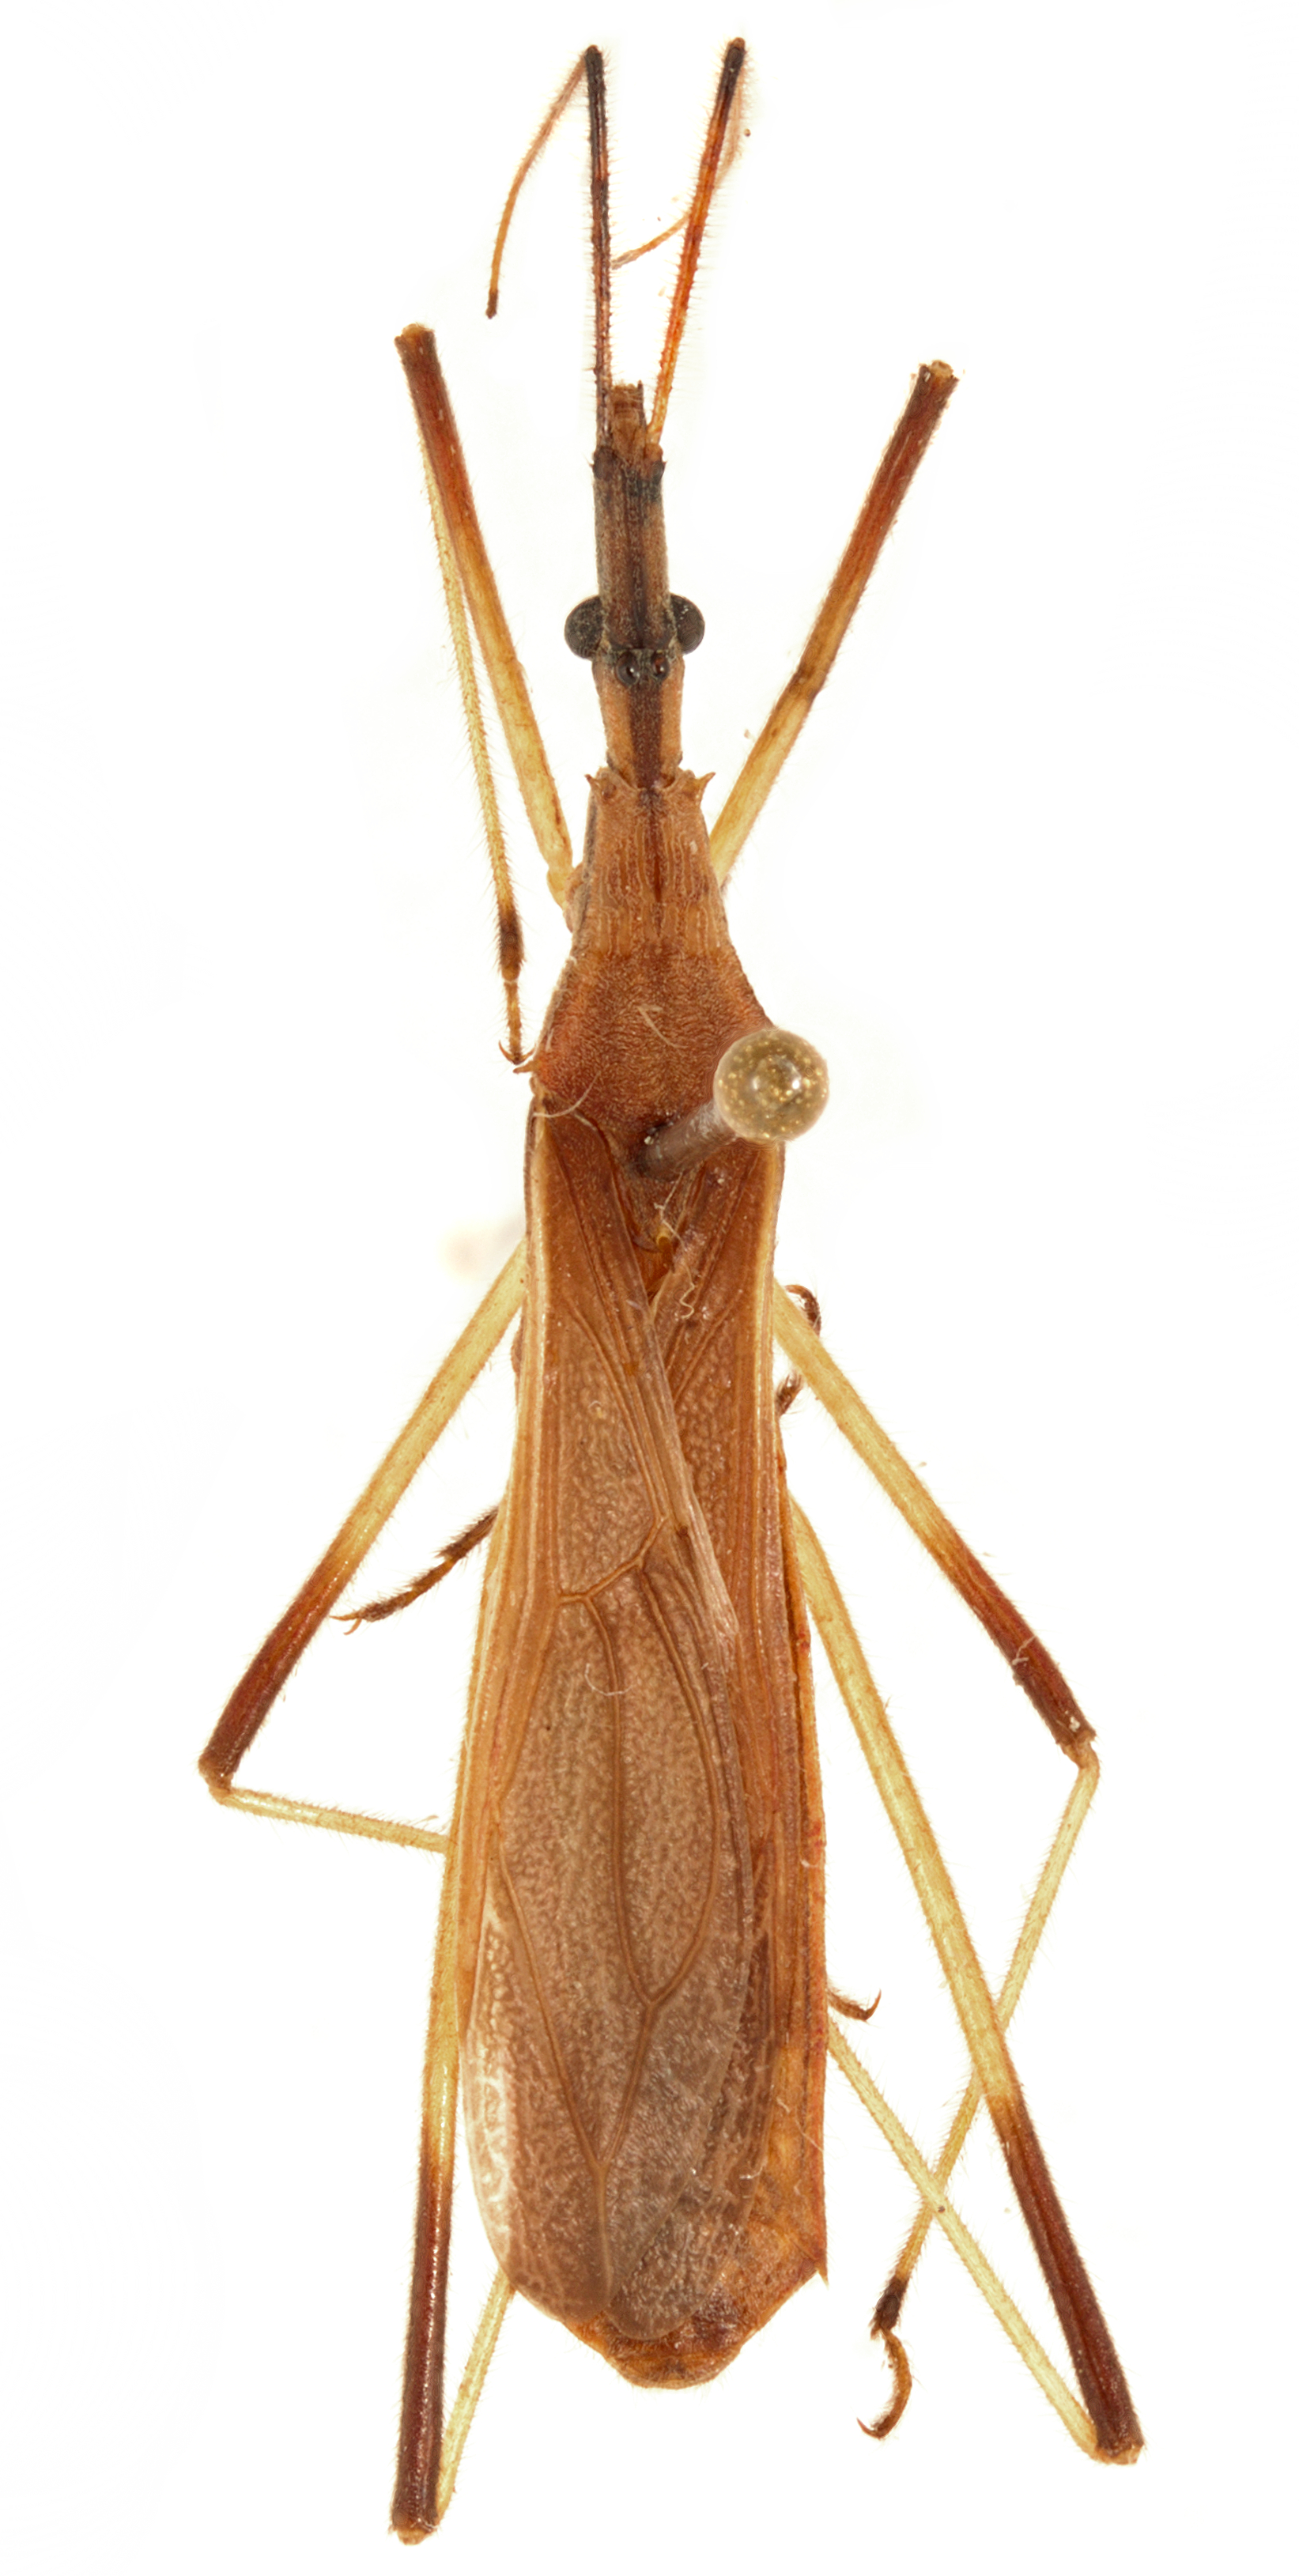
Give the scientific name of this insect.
Thodelmus falleni
